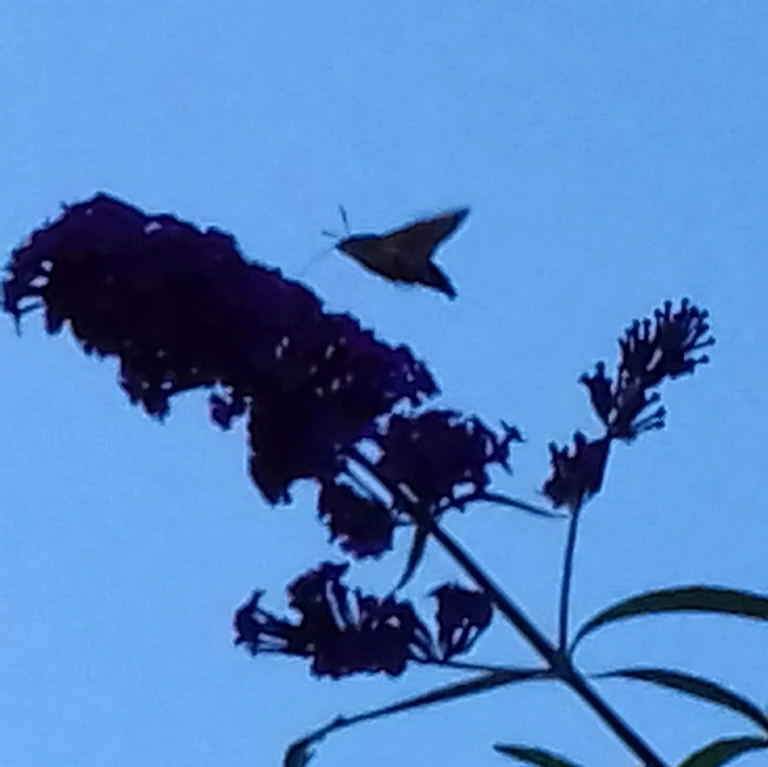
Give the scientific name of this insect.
Macroglossum stellatarum
